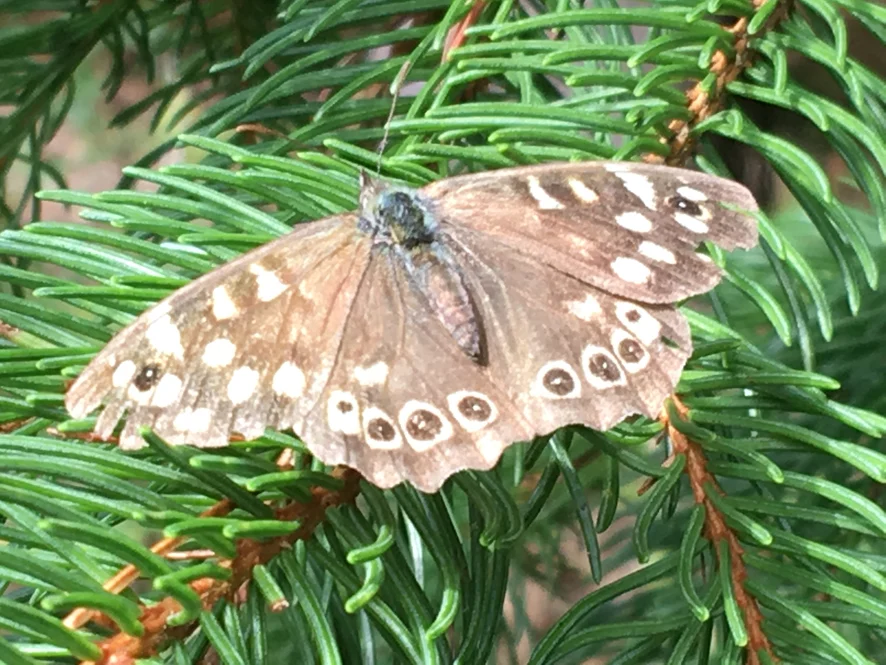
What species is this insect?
Pararge aegeria
